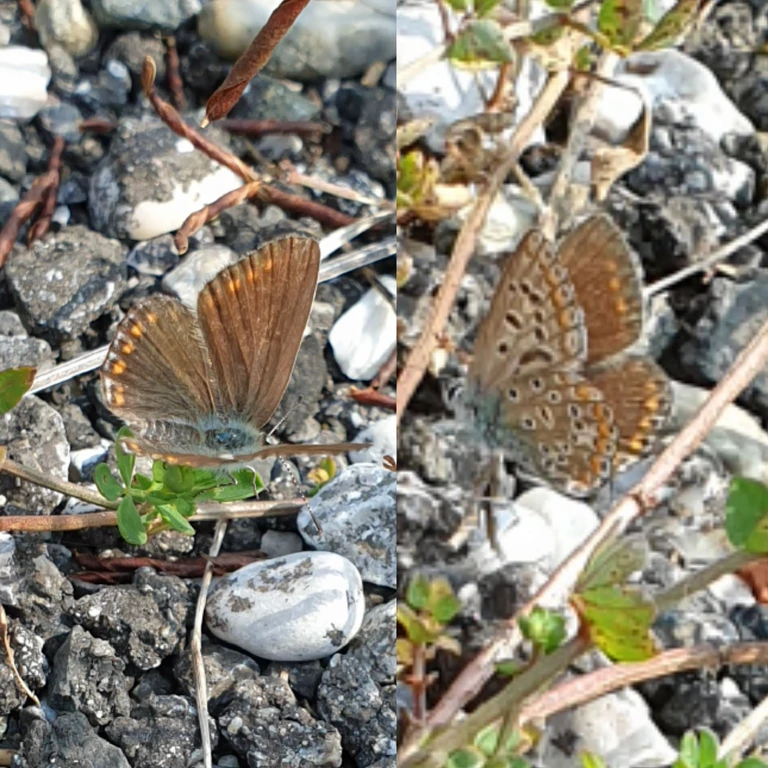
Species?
Polyommatus icarus
